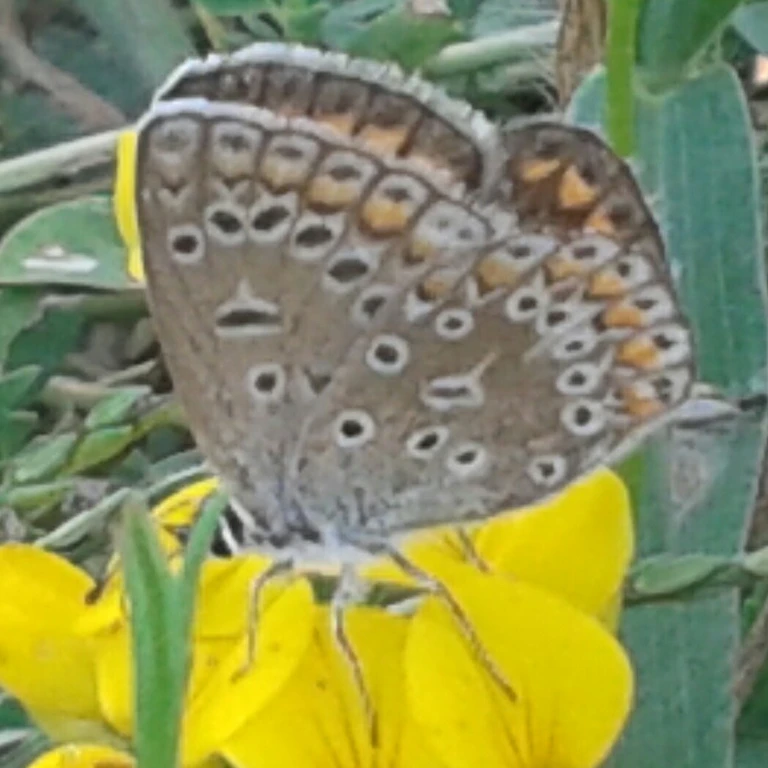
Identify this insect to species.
Polyommatus icarus
